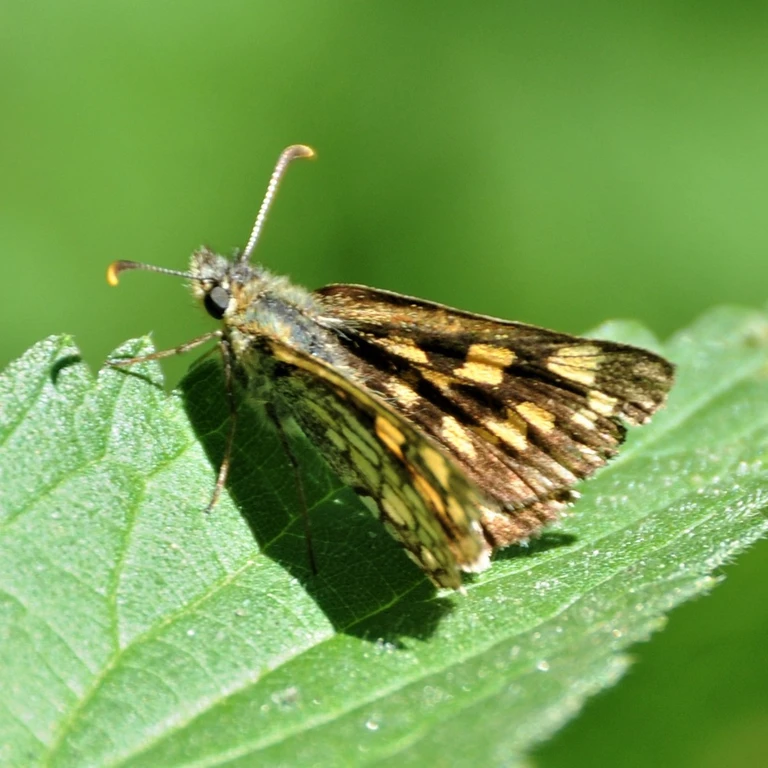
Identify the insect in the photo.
Carterocephalus palaemon
